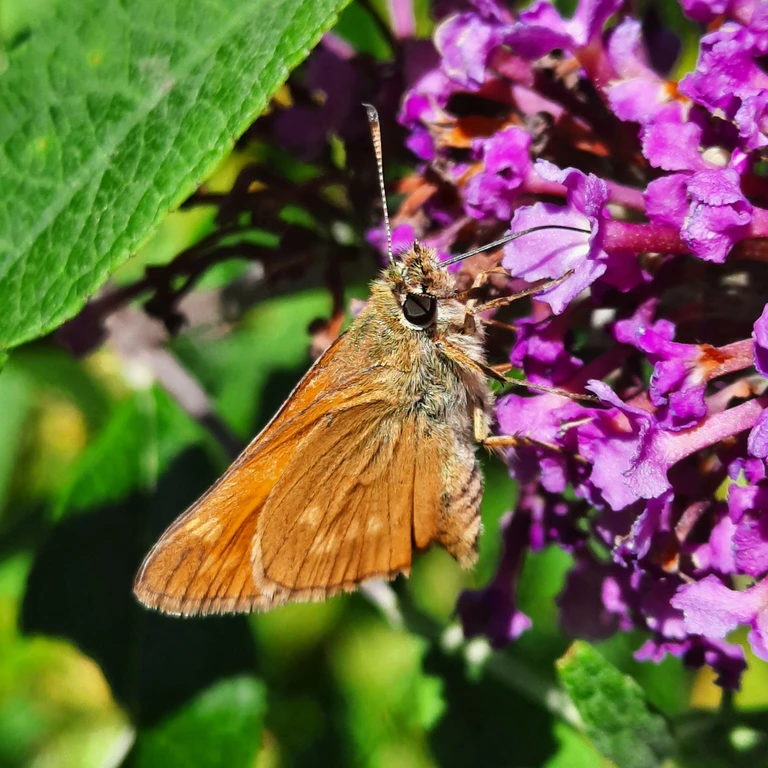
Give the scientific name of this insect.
Ochlodes sylvanus (also Ochlodes venata)
